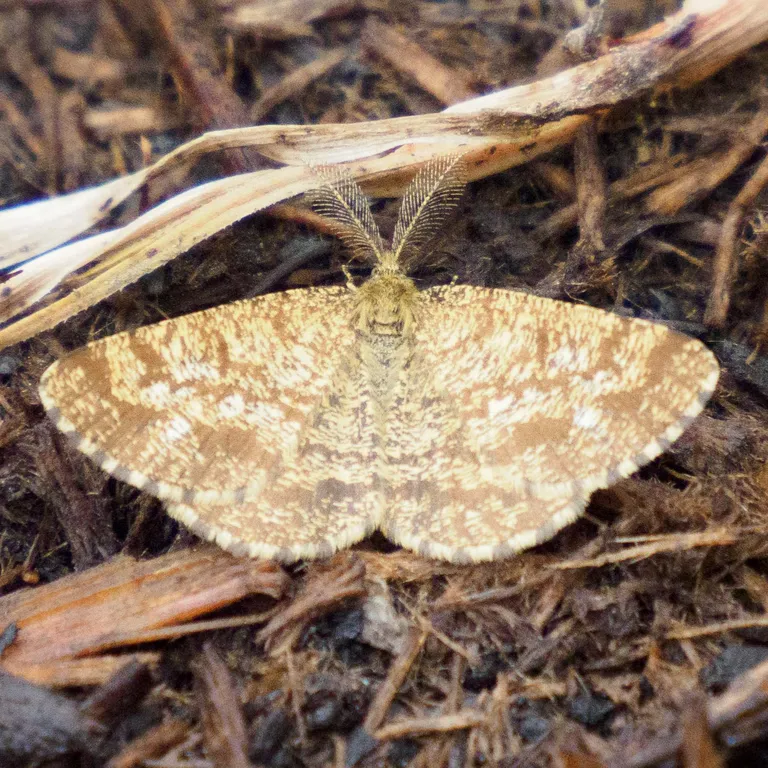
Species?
Ematurga atomaria
